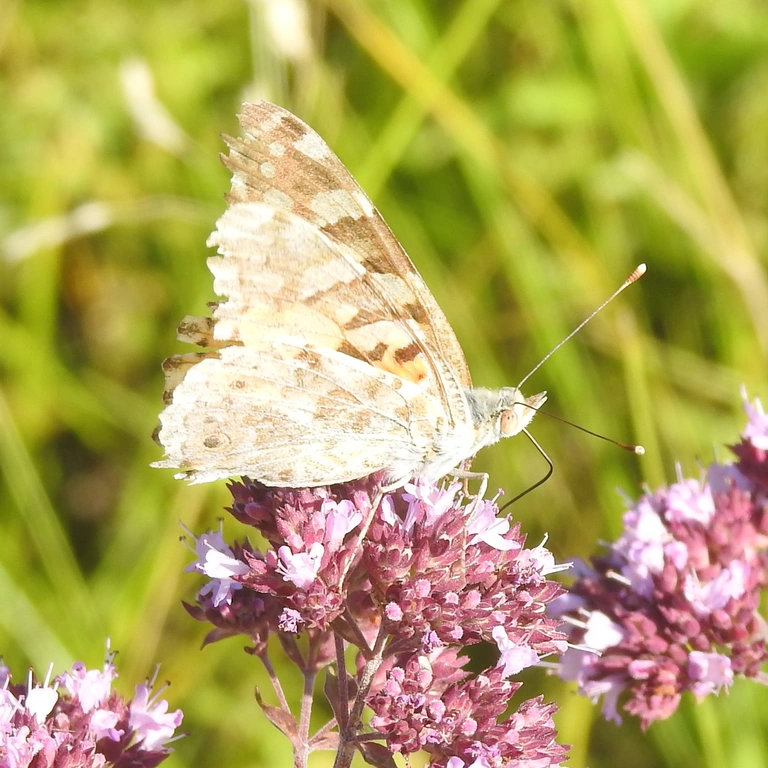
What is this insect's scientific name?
Vanessa cardui
